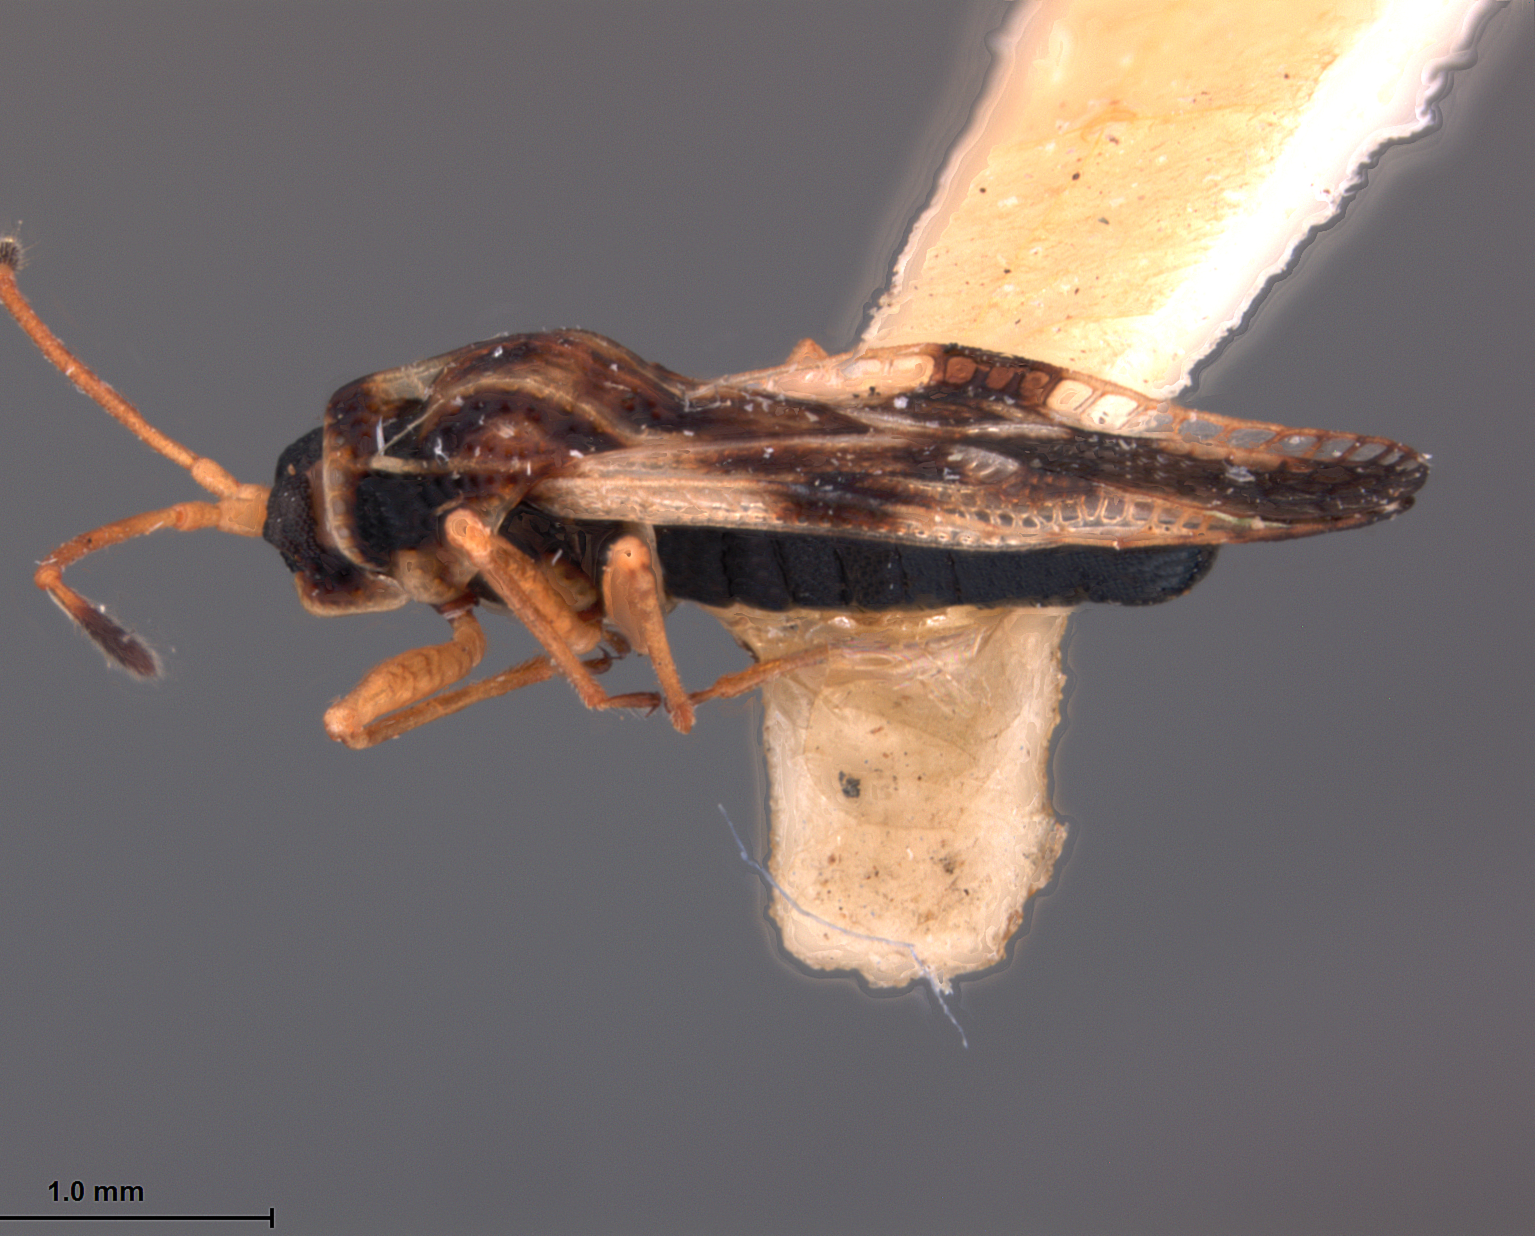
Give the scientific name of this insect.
Compseuta tessellata
